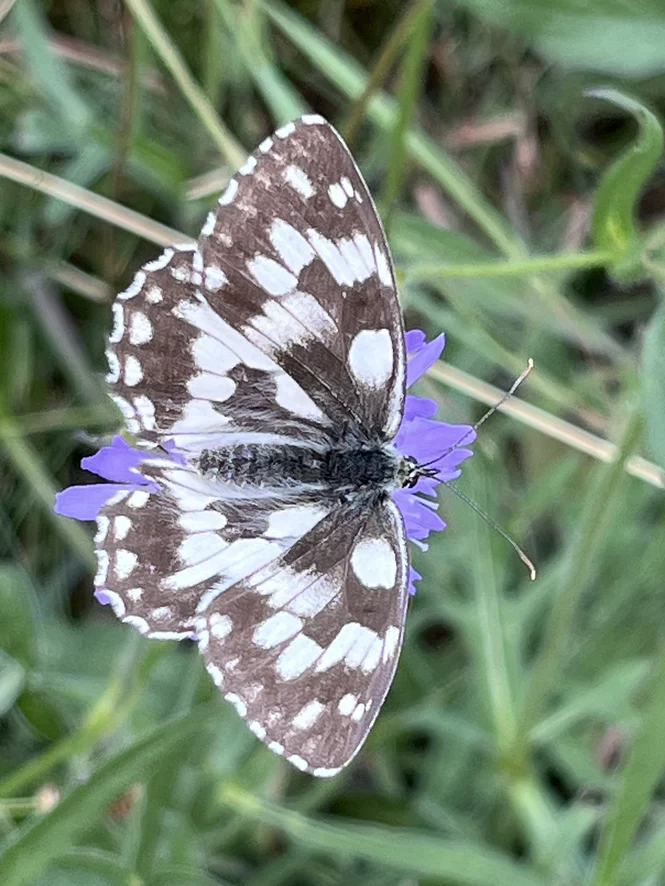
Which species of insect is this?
Melanargia galathea
